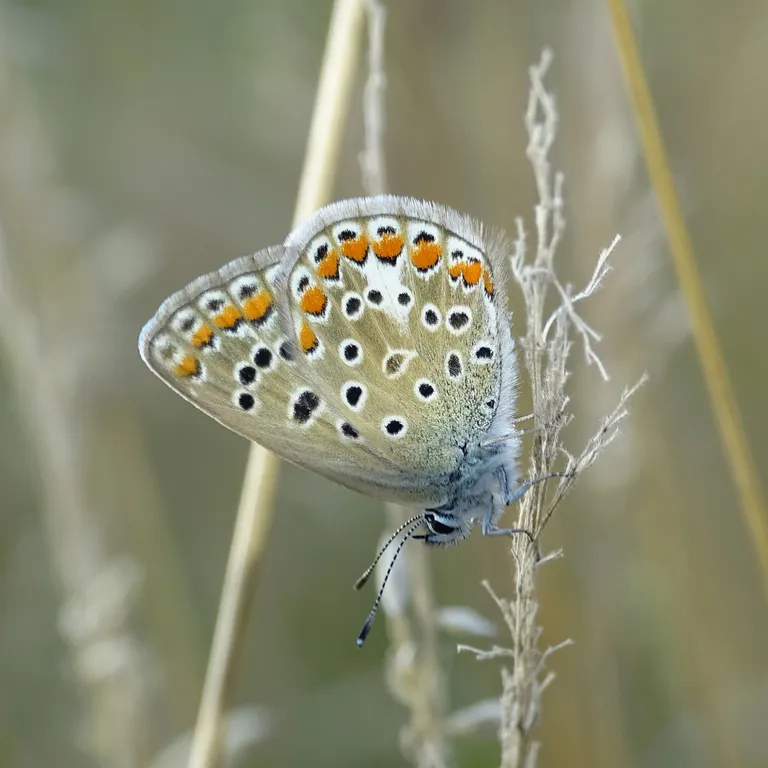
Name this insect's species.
Polyommatus icarus
